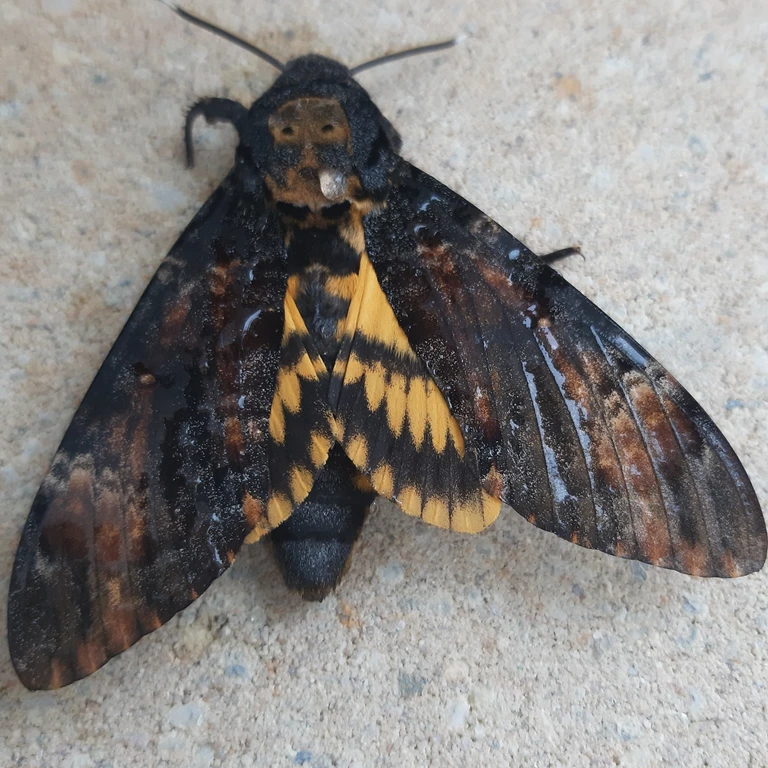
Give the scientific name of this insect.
Acherontia atropos
